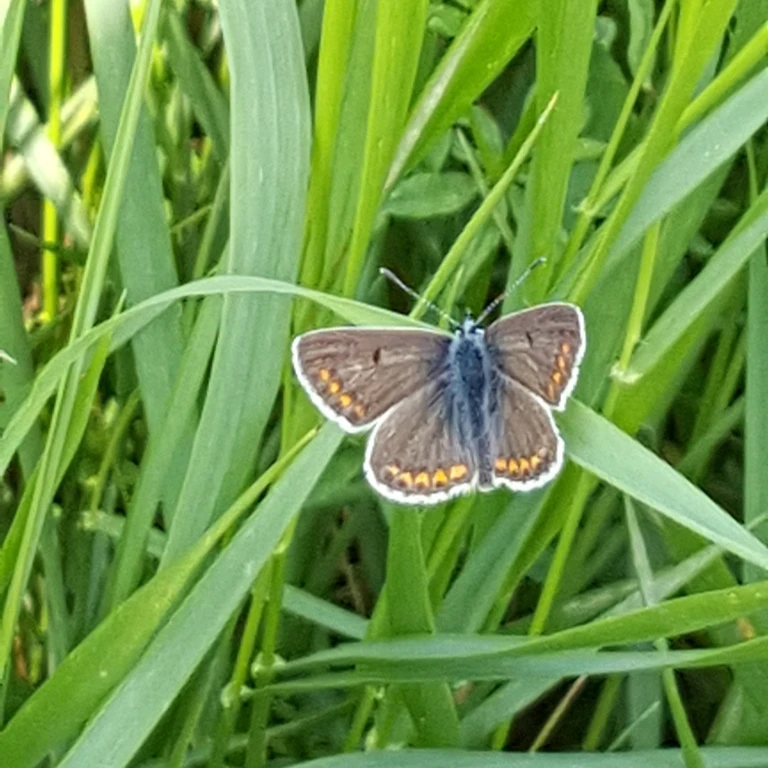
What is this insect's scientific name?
Polyommatus icarus
